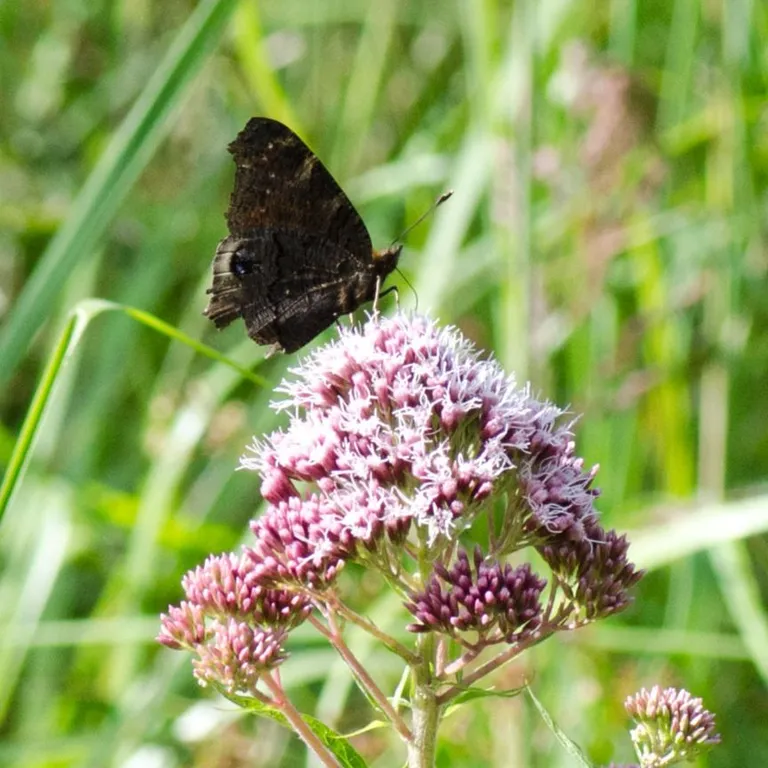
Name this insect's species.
Aglais io
